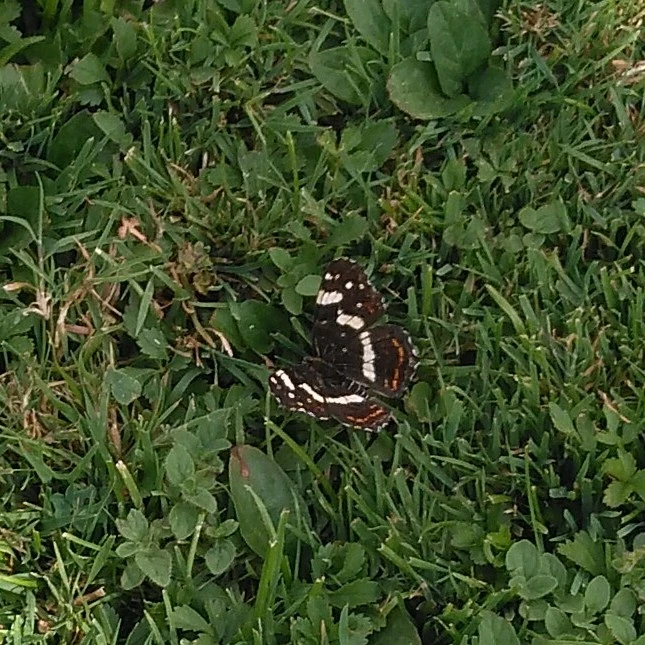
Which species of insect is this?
Araschnia levana
